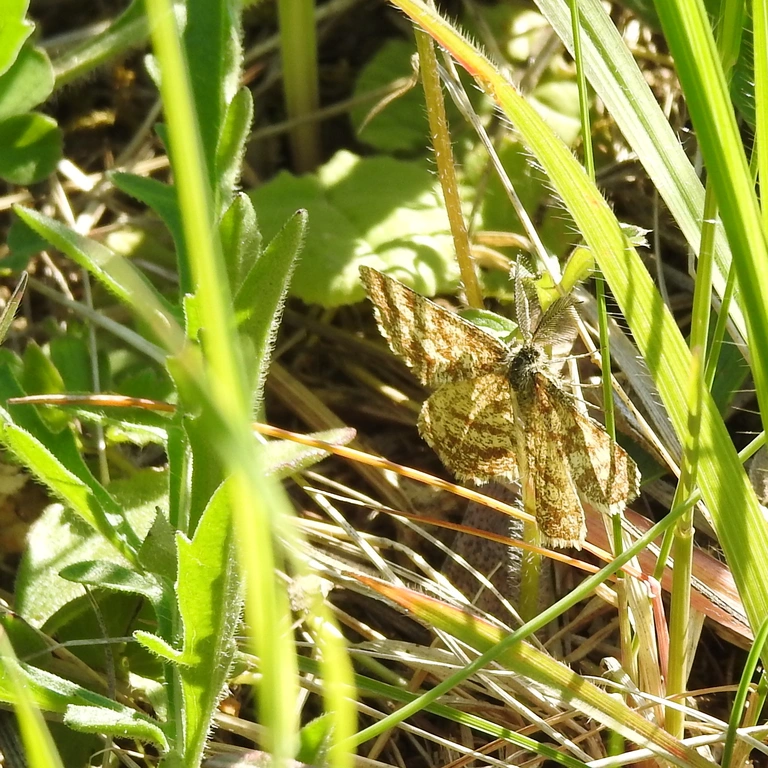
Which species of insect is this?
Ematurga atomaria
